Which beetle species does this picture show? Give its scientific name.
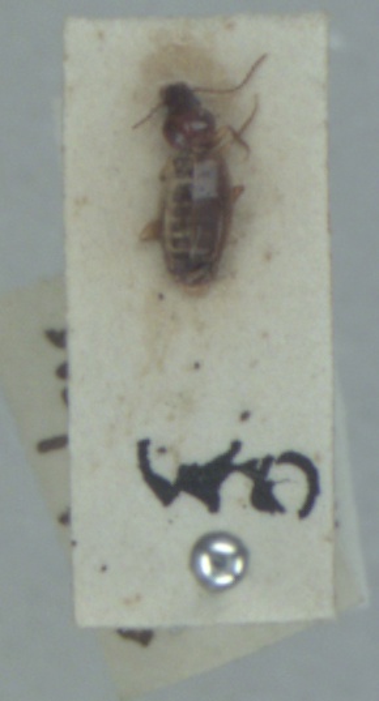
Trechus obtusus
